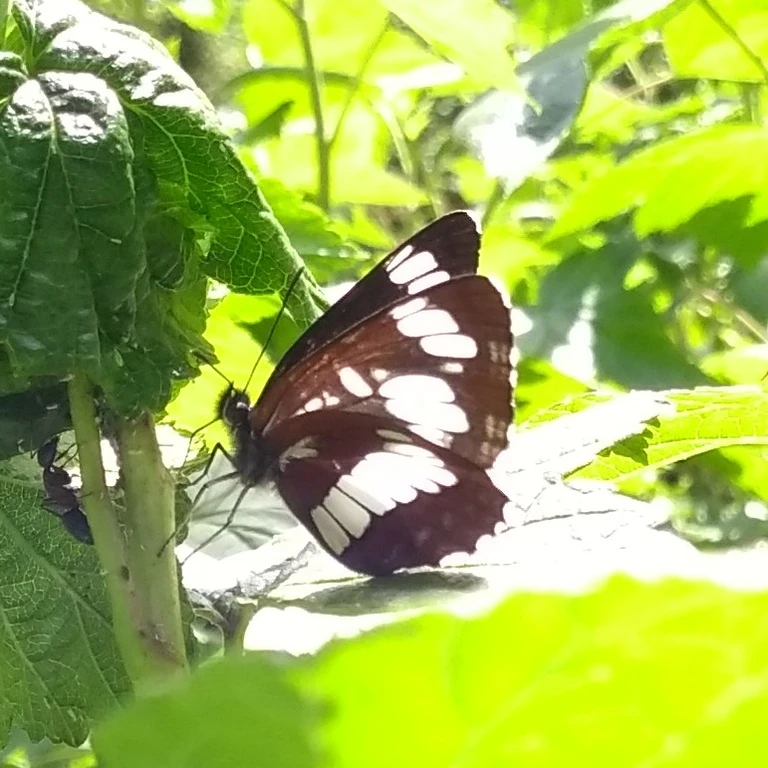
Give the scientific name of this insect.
Neptis rivularis
